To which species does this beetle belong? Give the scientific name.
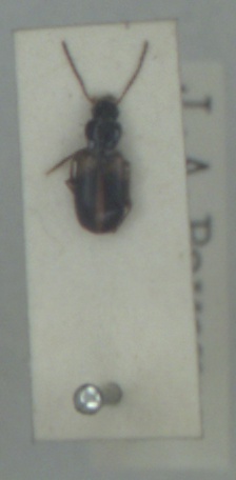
Acupalpus meridianus
